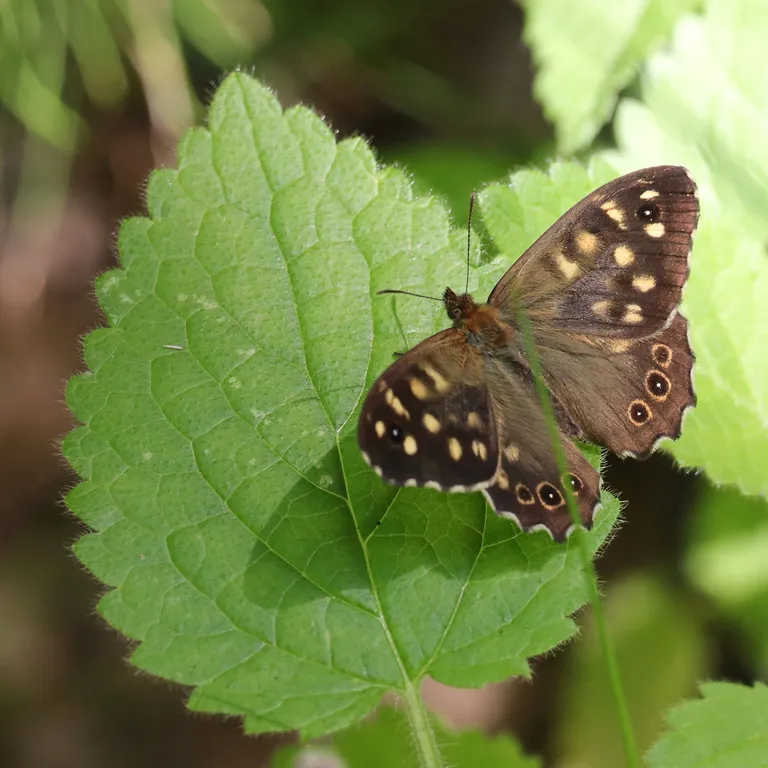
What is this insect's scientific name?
Pararge aegeria
